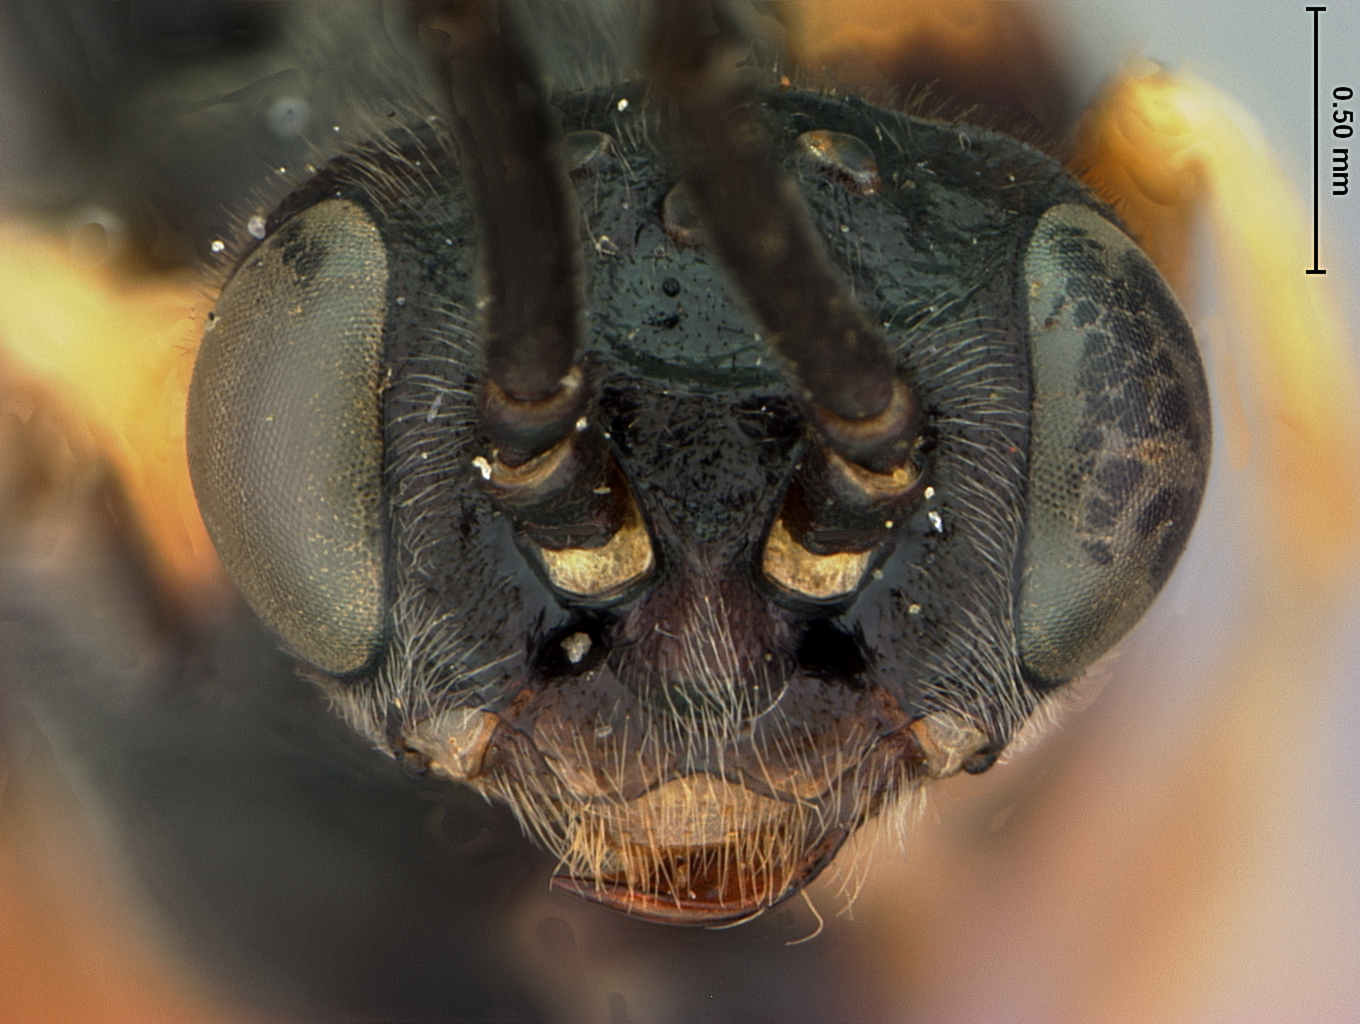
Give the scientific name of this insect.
Pteronidea pulchella
